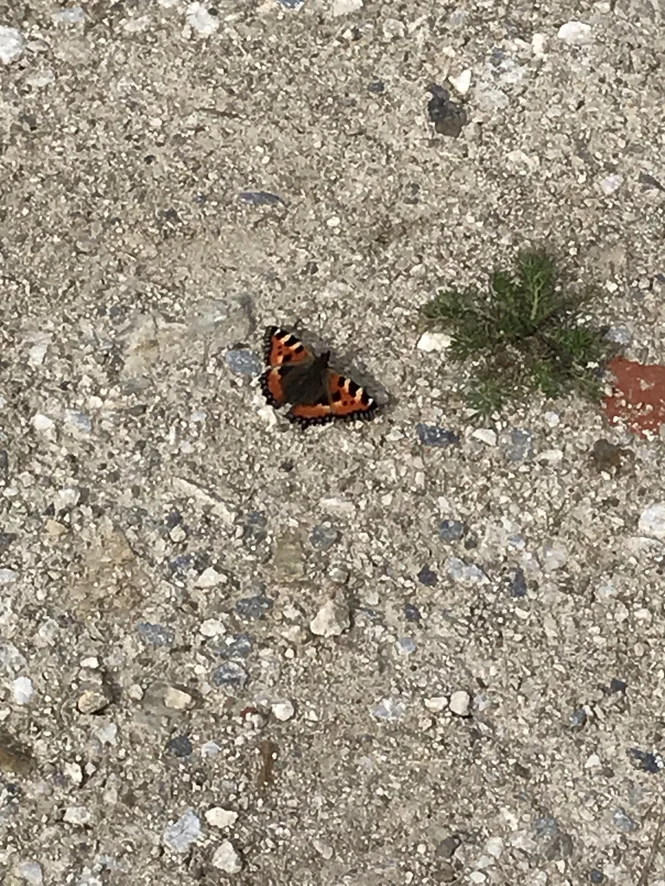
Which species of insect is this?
Aglais urticae
